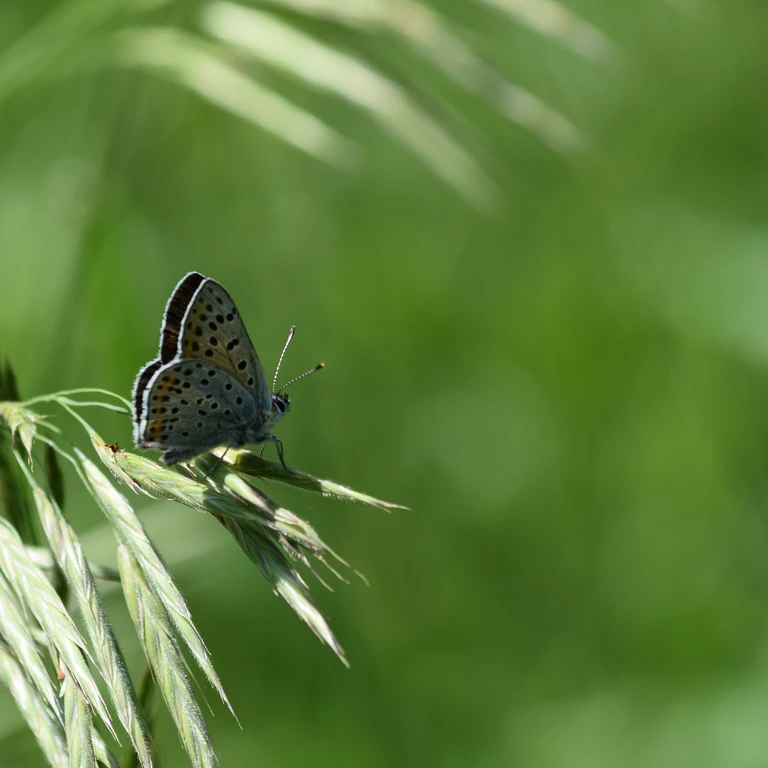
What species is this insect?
Lycaena tityrus (also Loweia tityrus)
